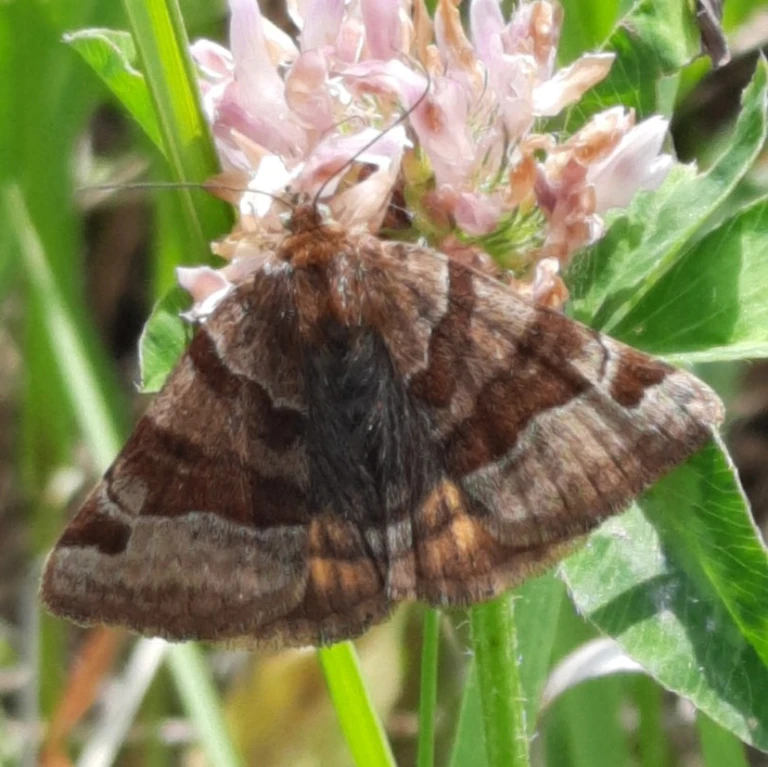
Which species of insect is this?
Euclidia glyphica
